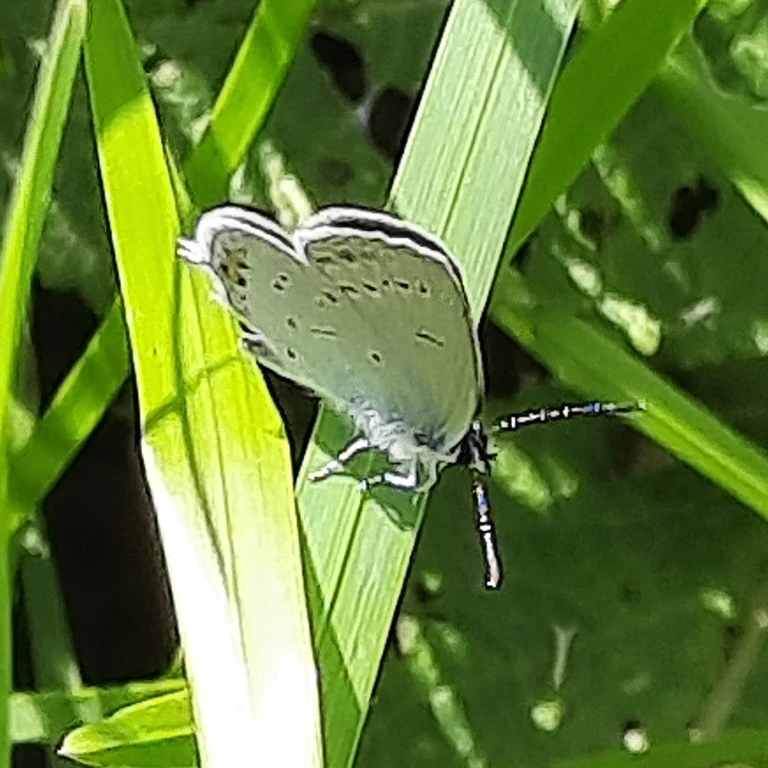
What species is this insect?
Cupido argiades (also Elkalyce argiades)
